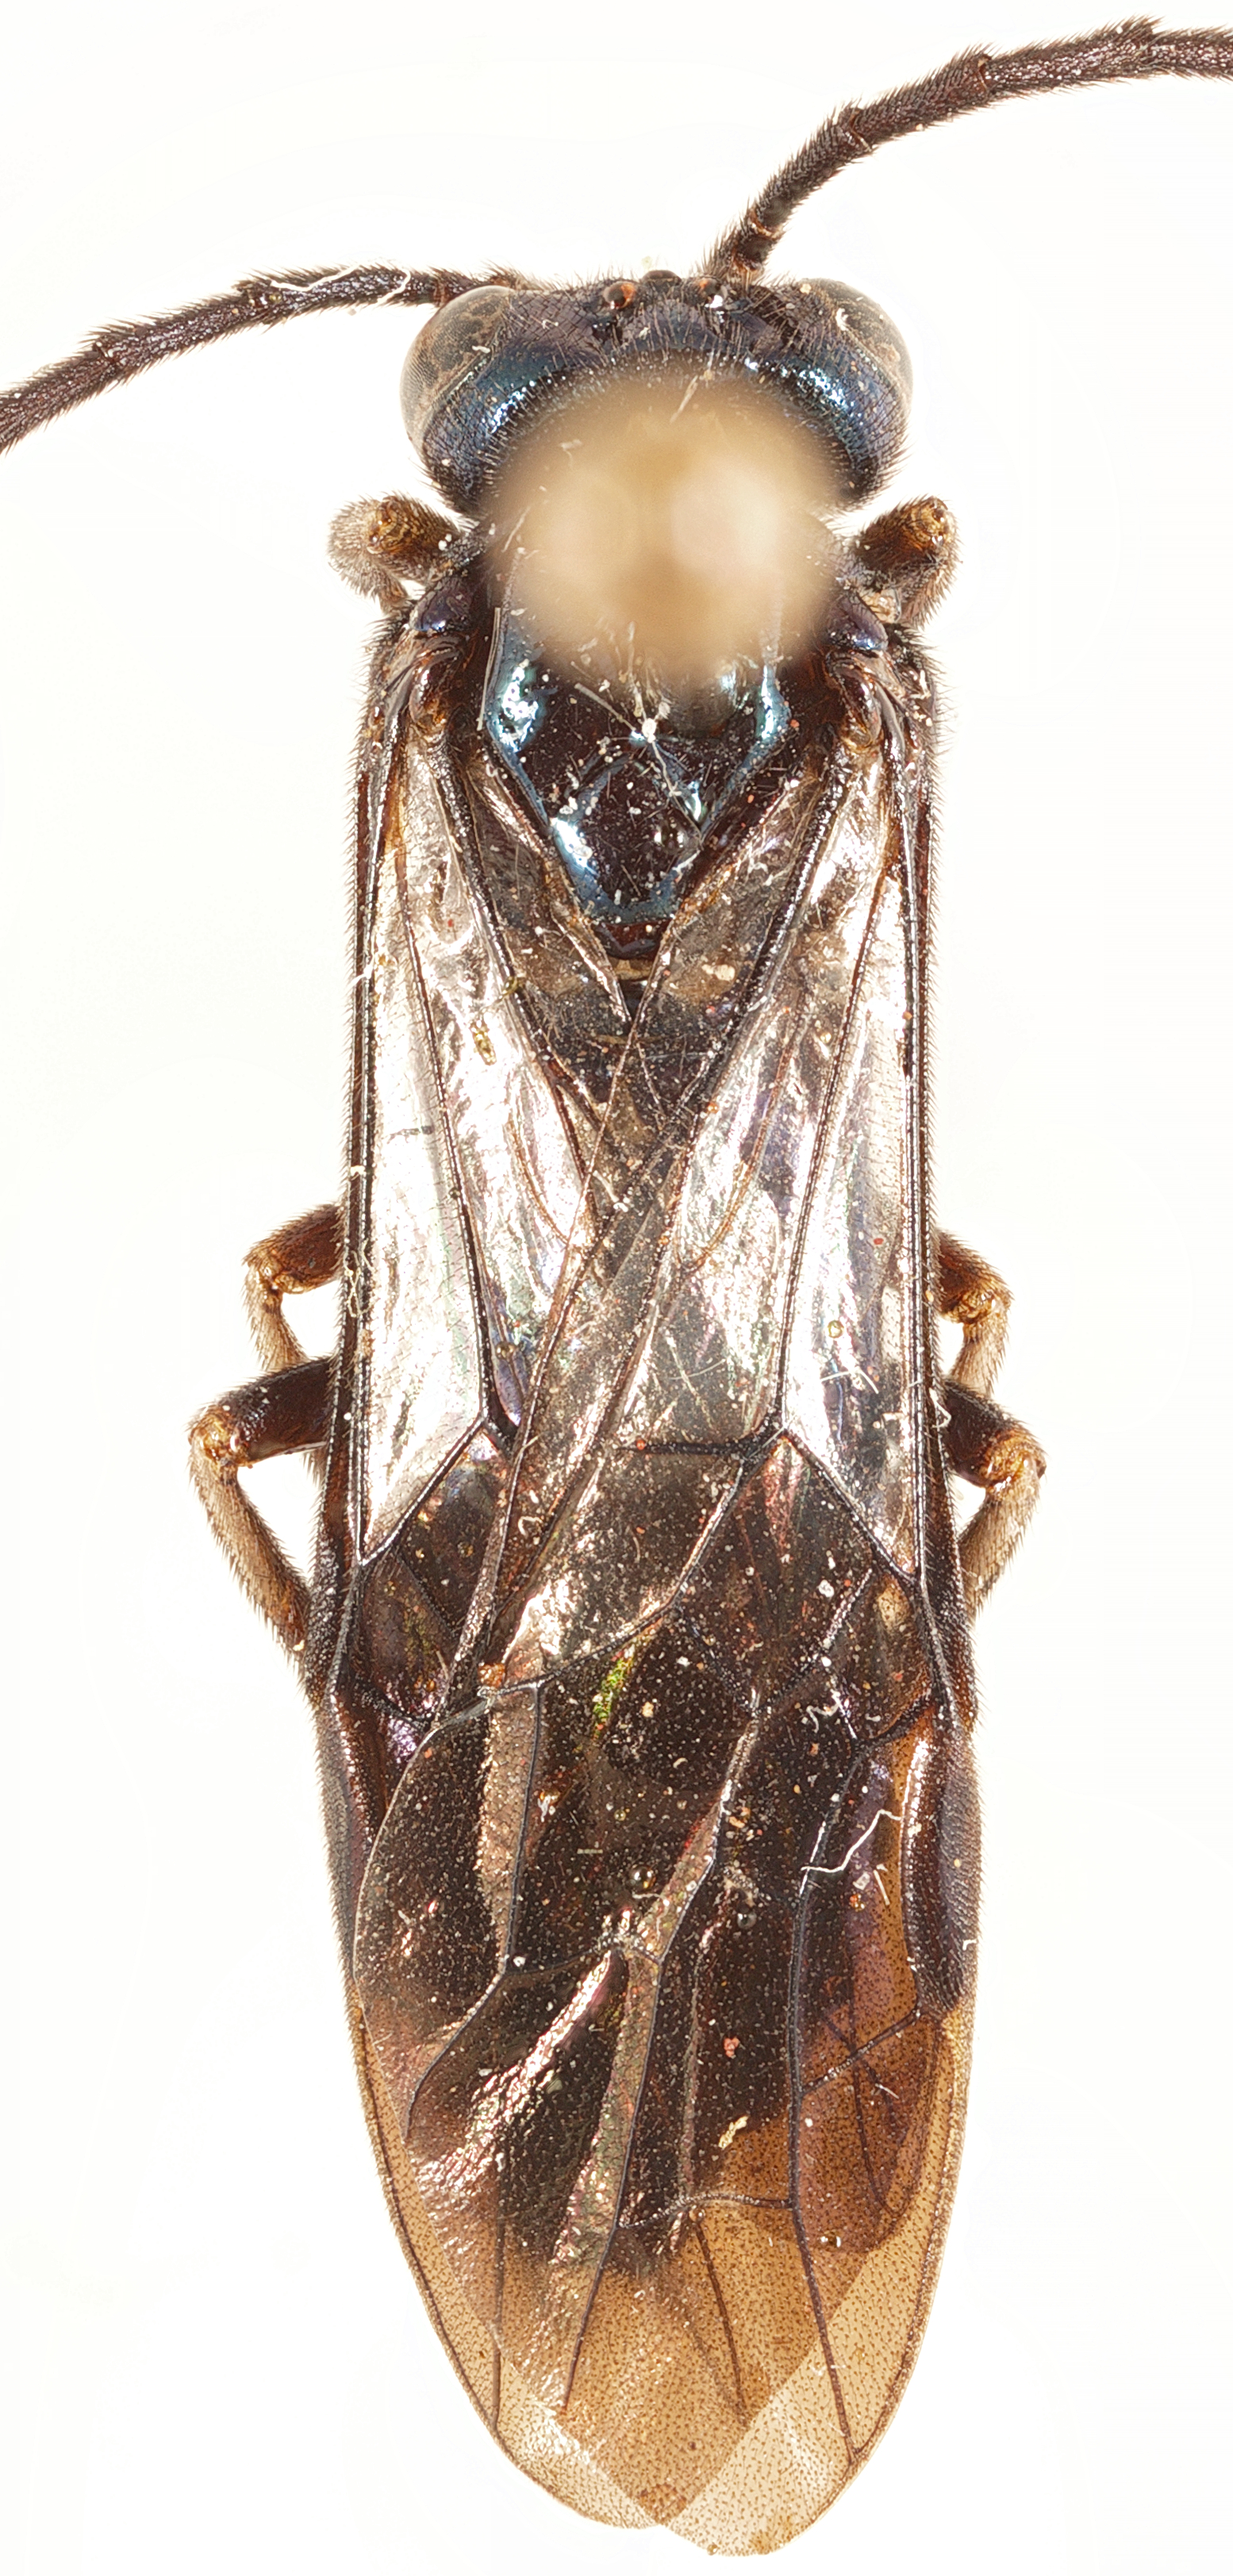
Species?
Anisoarthra diascoreae
